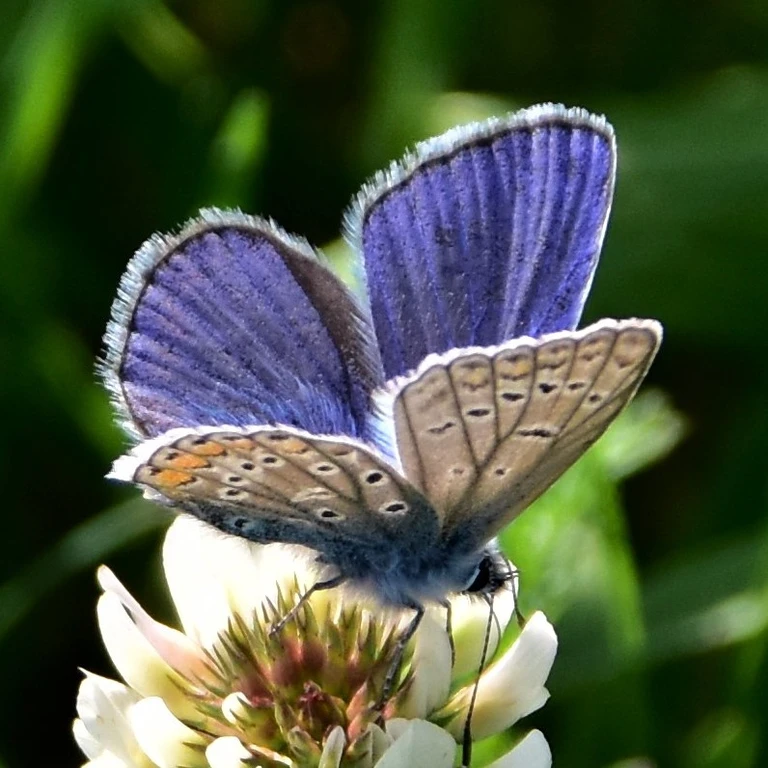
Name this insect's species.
Polyommatus icarus
